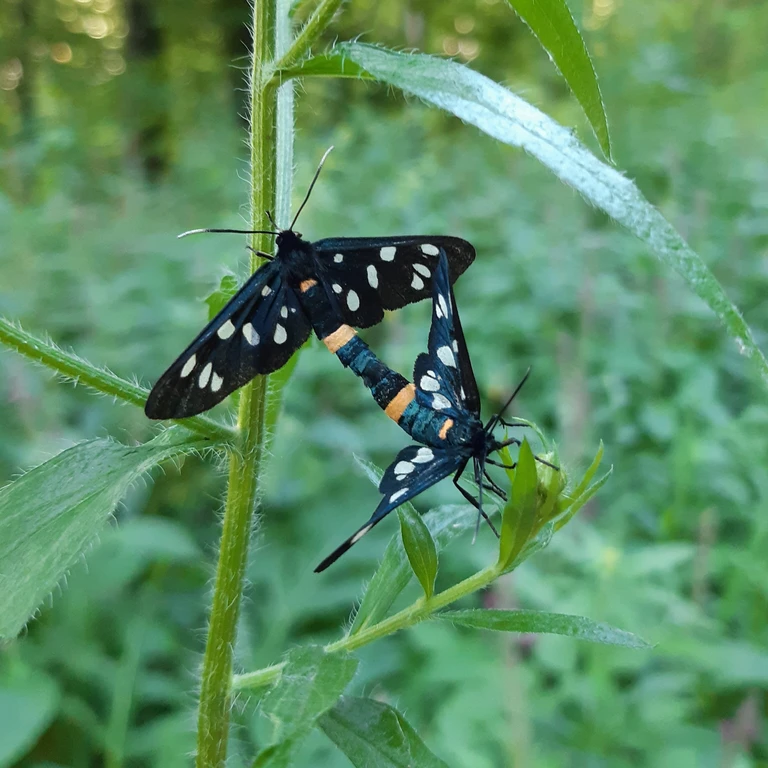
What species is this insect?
Amata phegea
